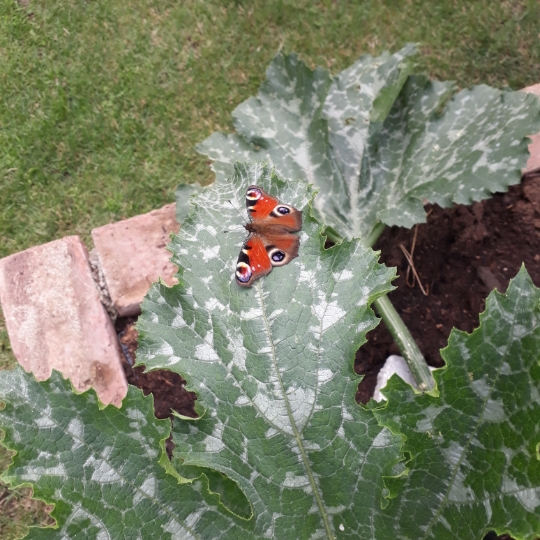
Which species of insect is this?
Aglais io
